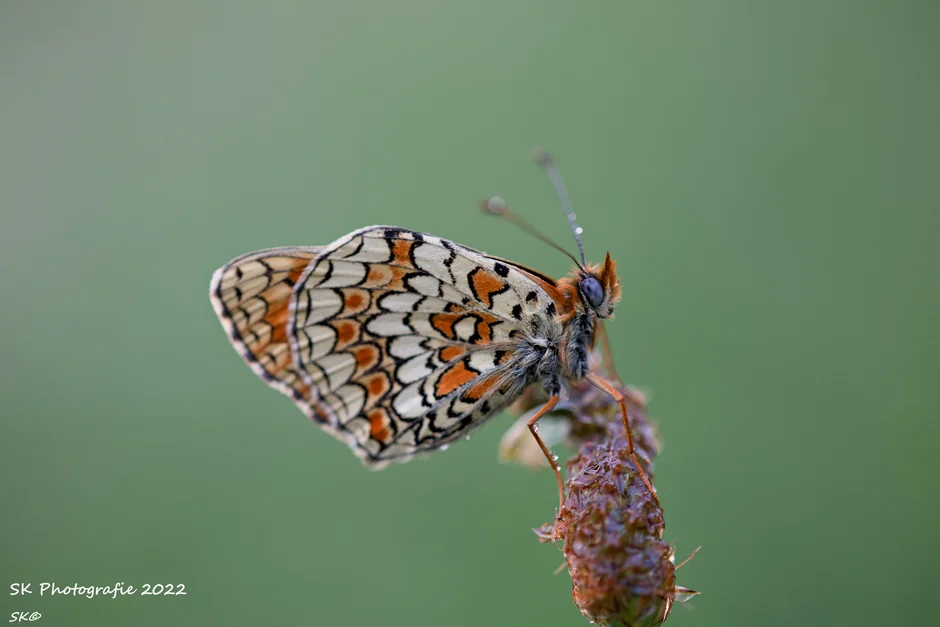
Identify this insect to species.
Melitaea phoebe
